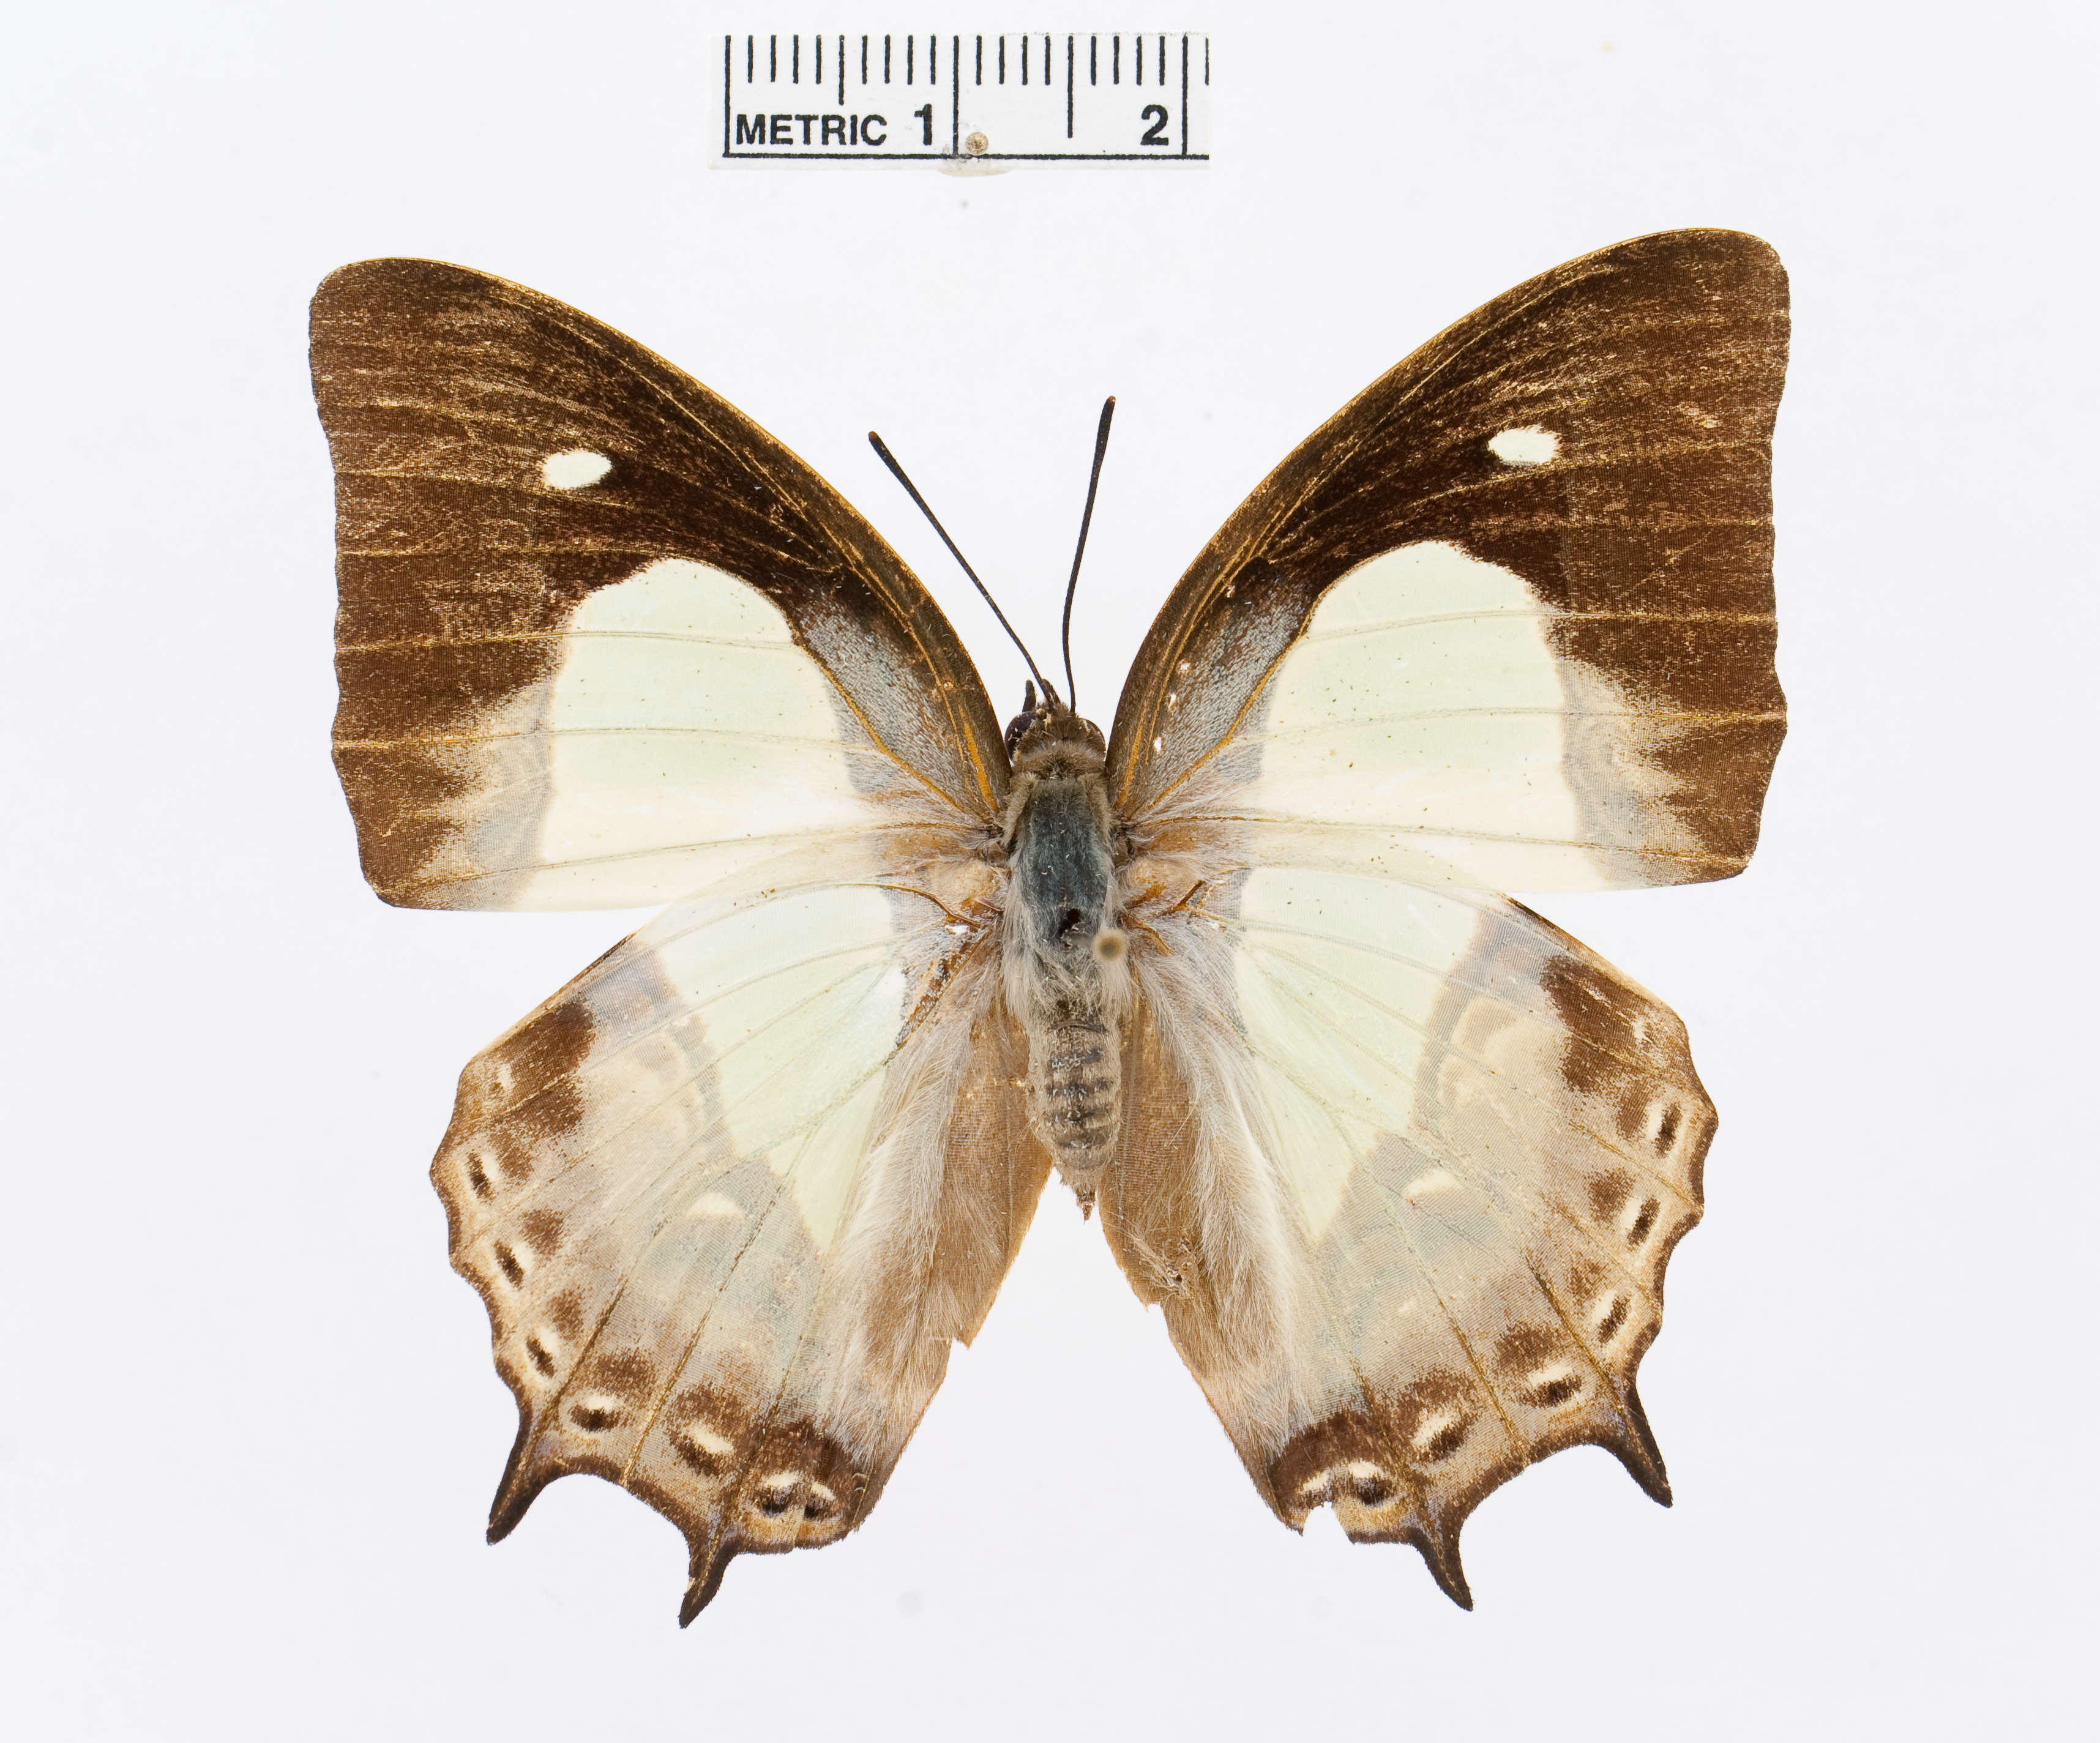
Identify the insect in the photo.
Polyura hebe
